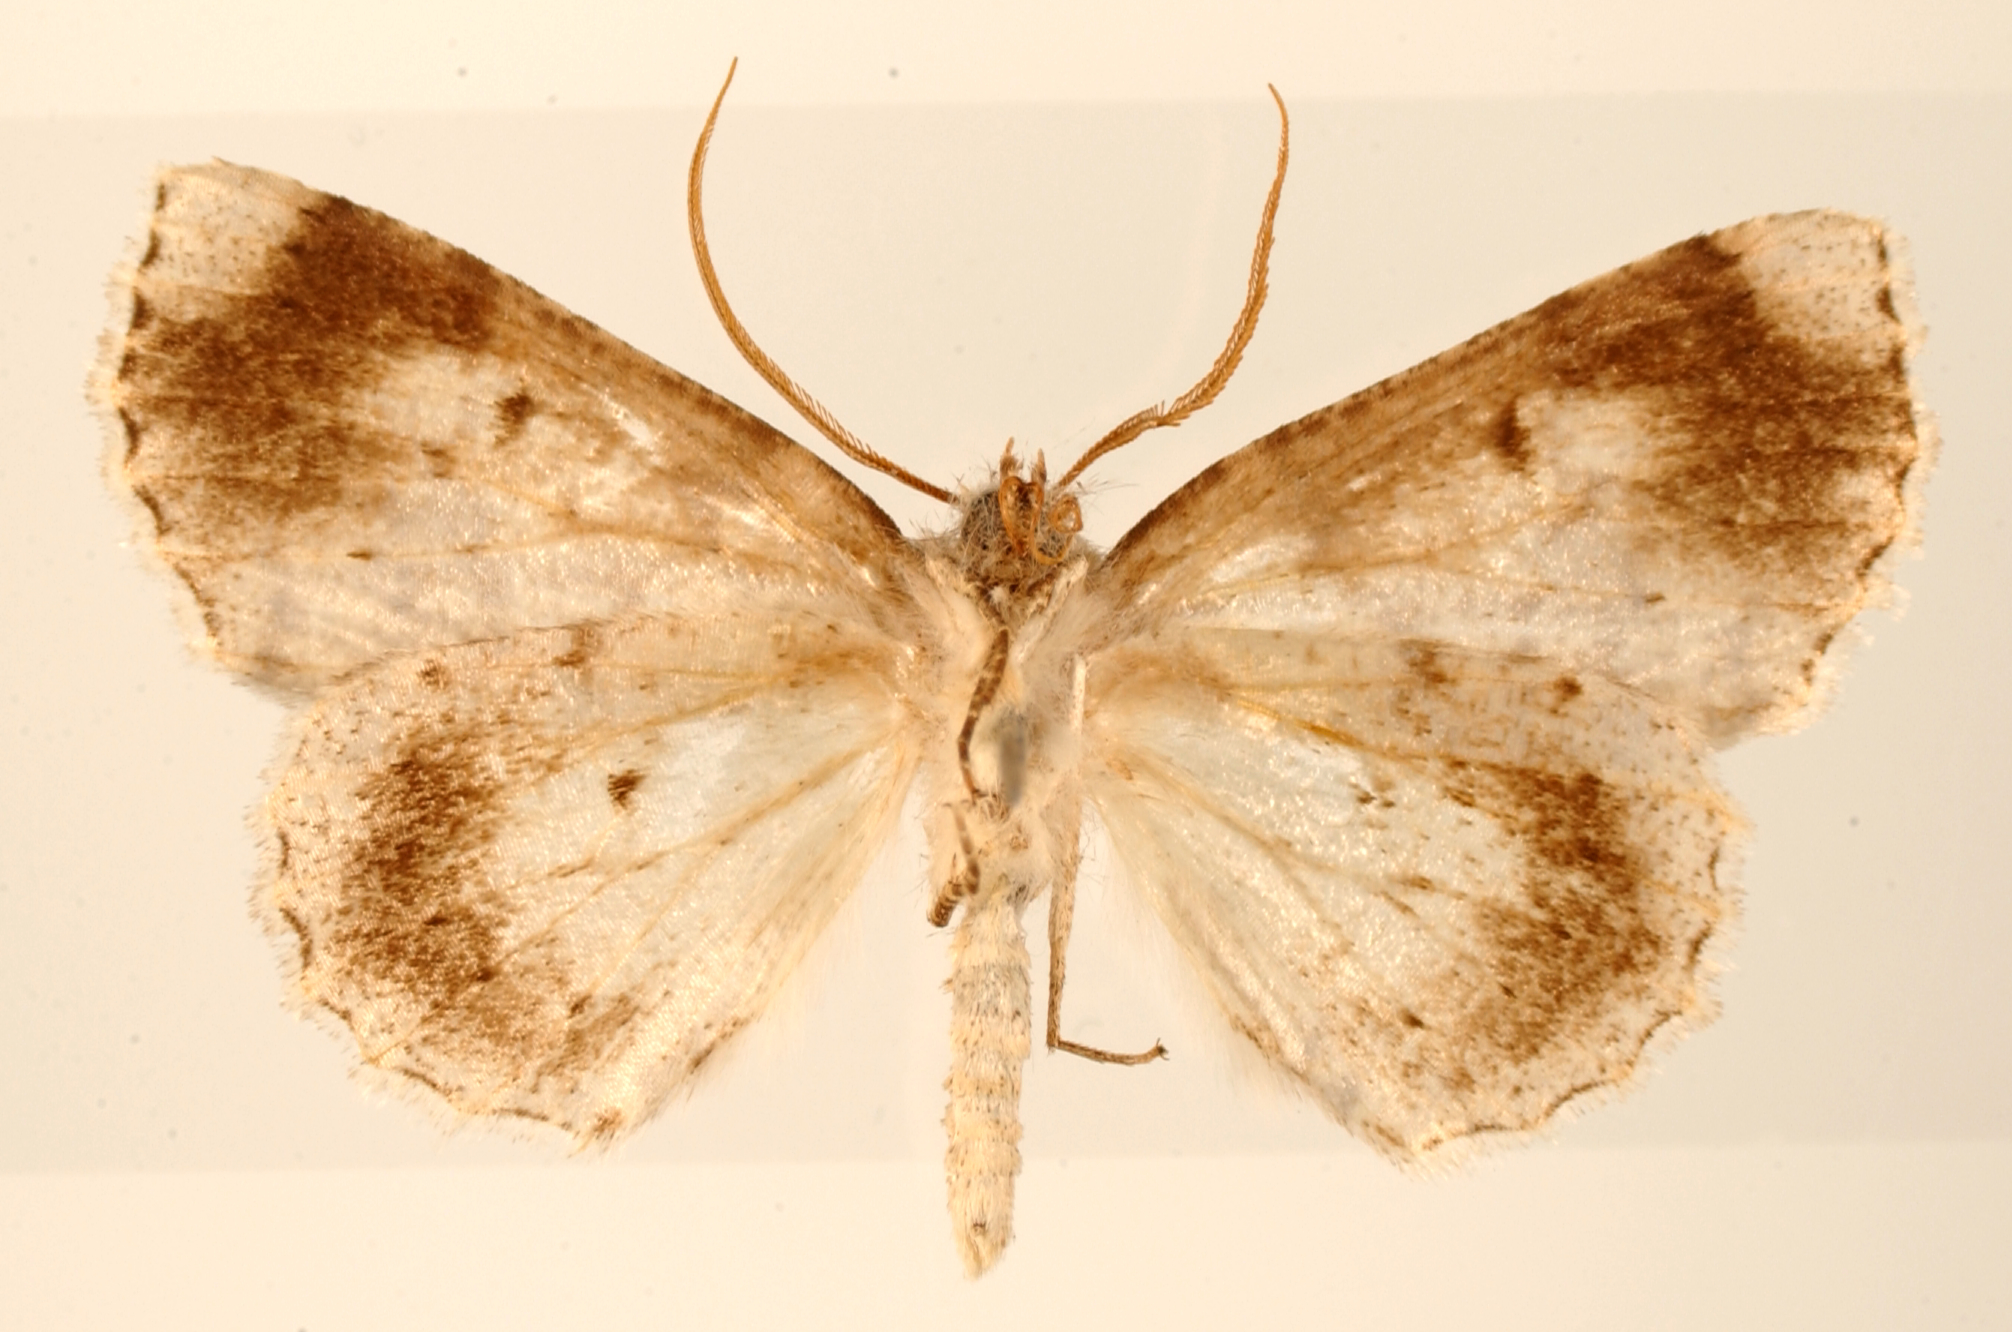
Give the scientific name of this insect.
Brachyctenistis subnigra
